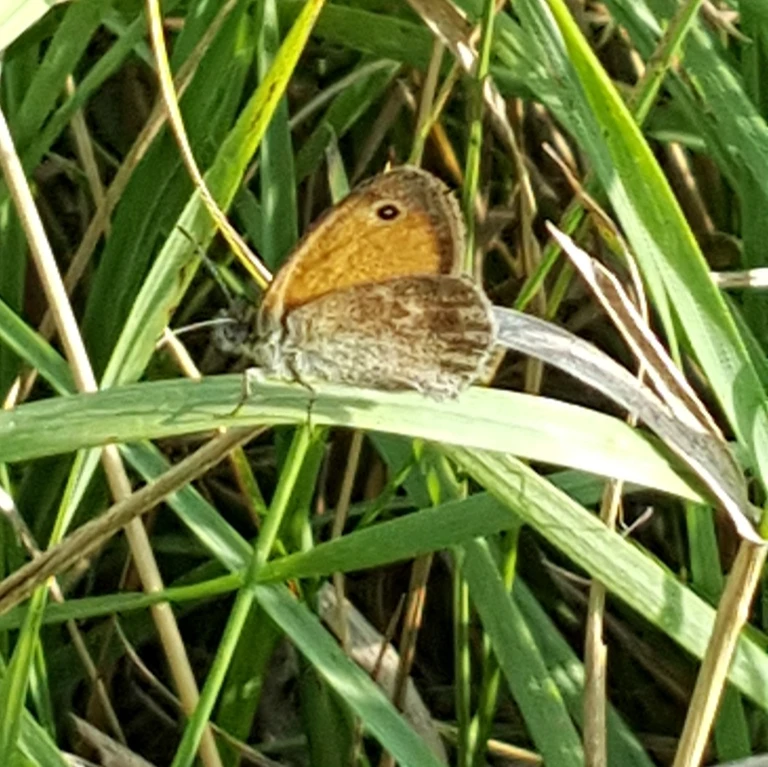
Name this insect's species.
Coenonympha pamphilus
